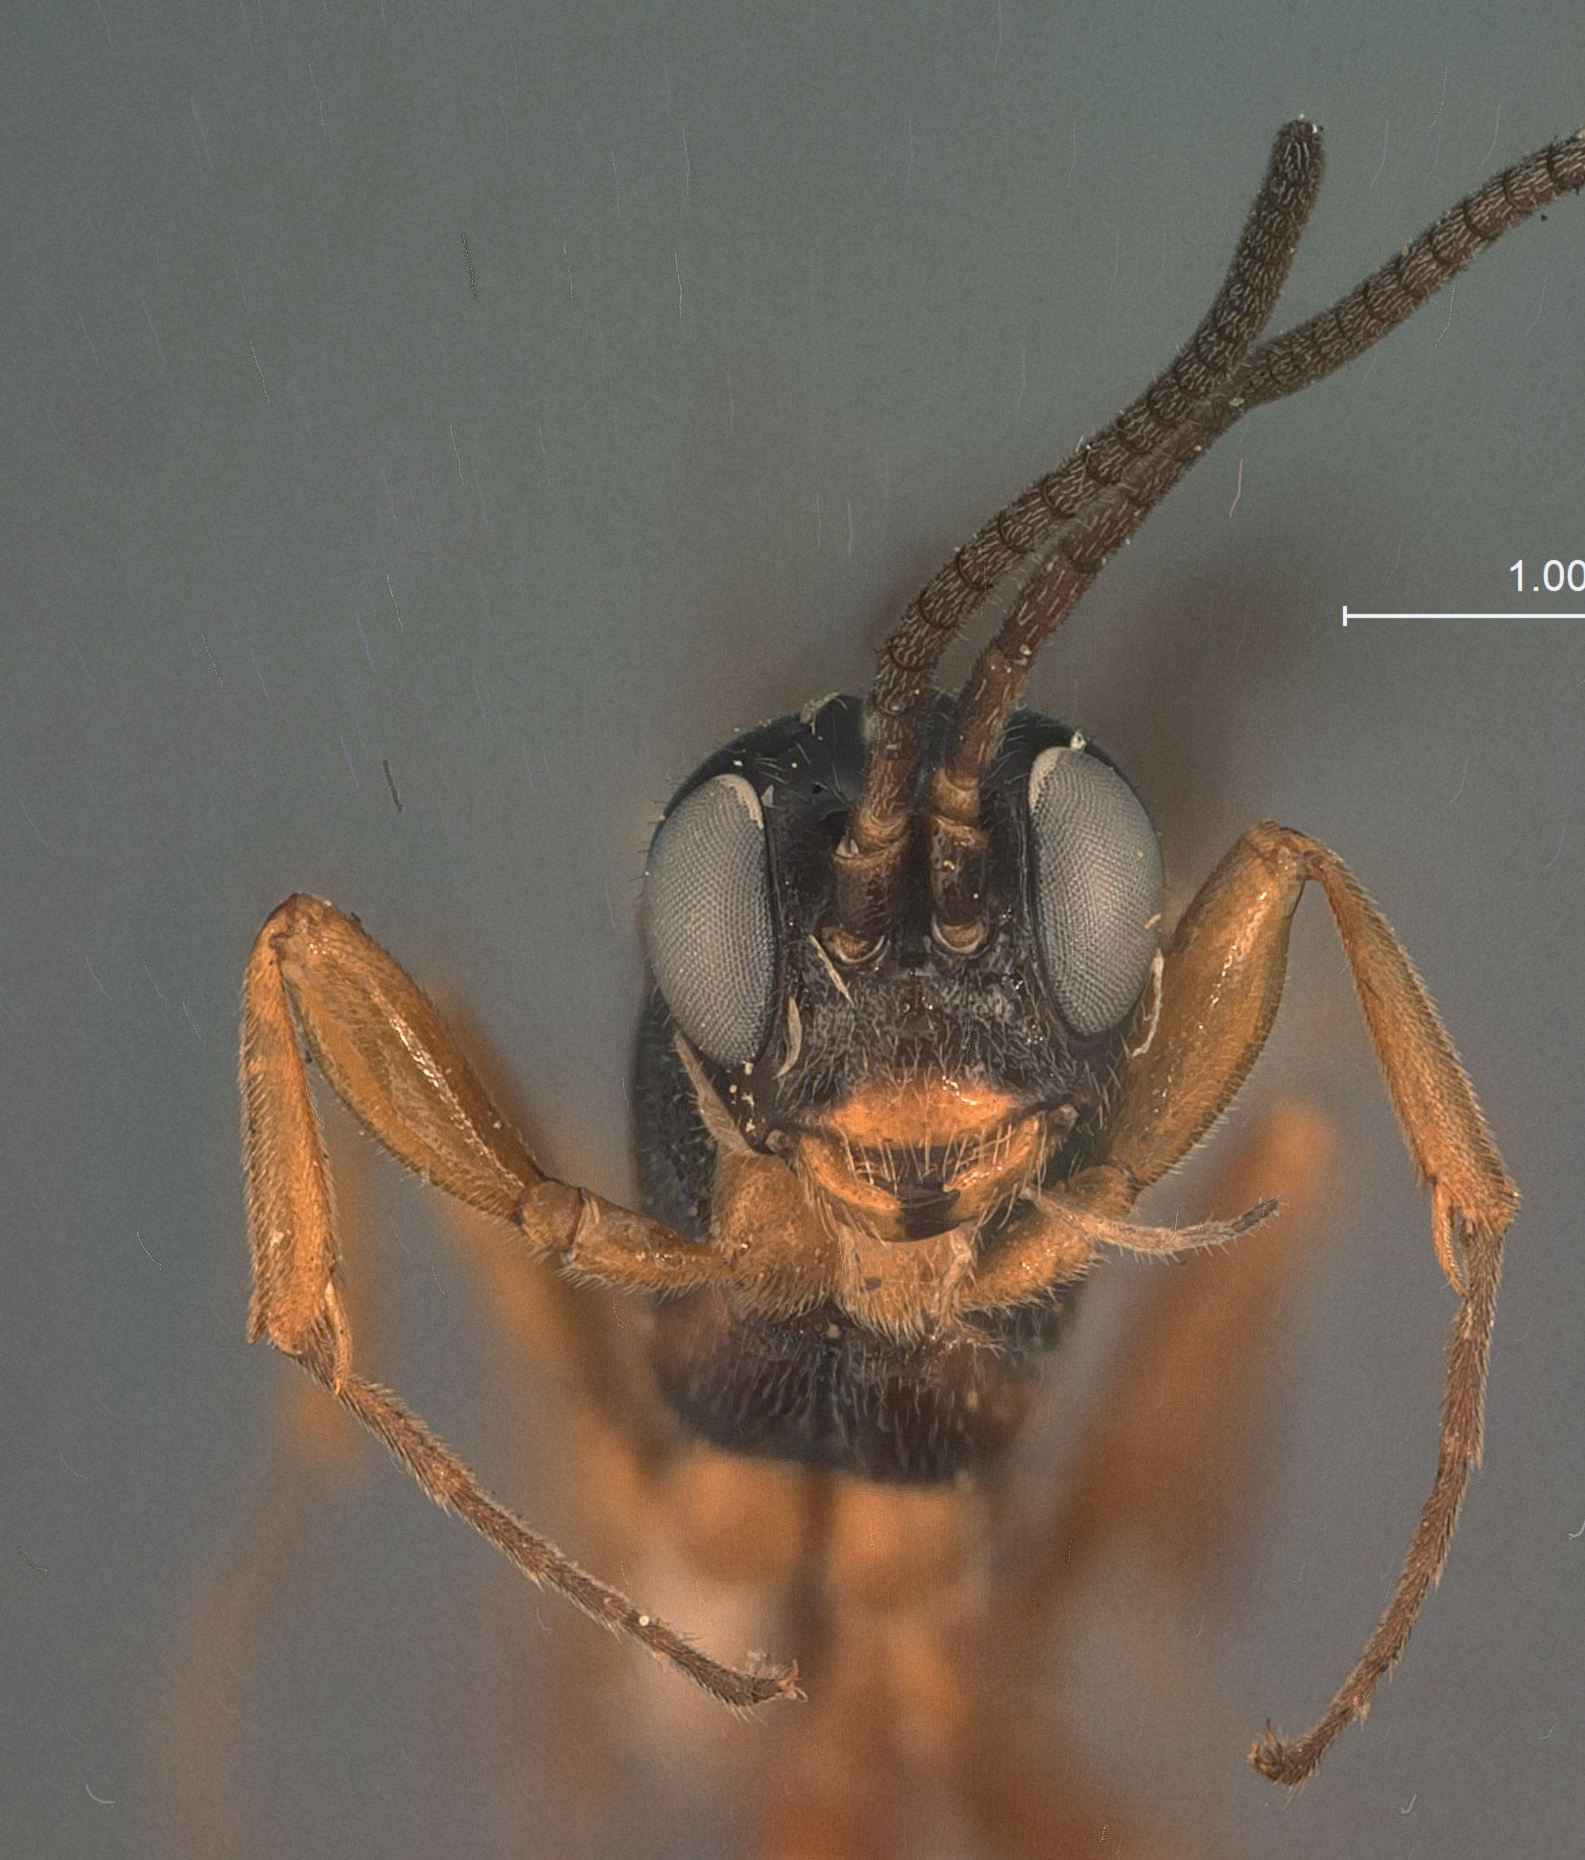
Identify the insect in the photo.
Seleucus rufiventris
